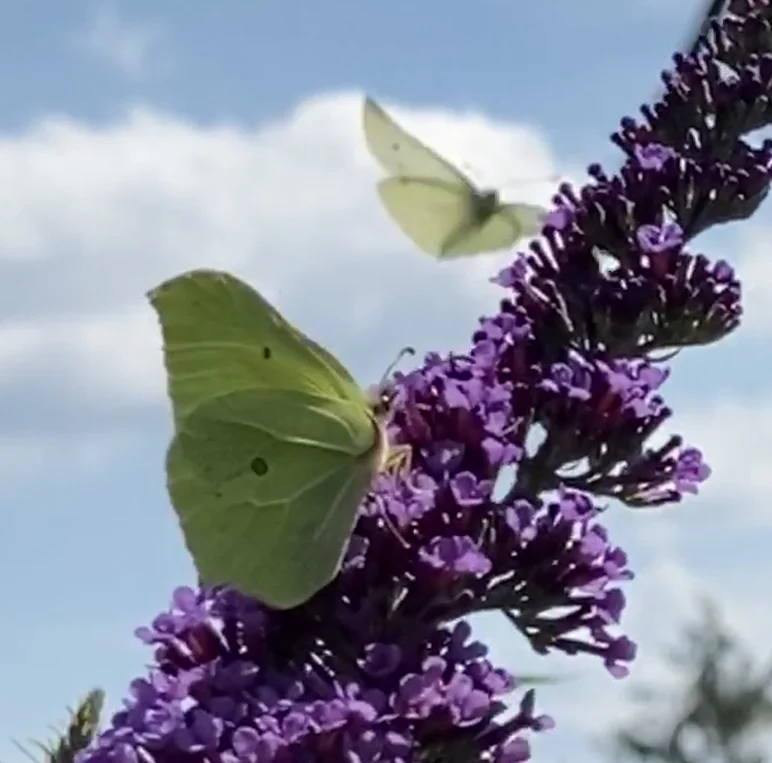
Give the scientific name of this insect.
Gonepteryx rhamni
